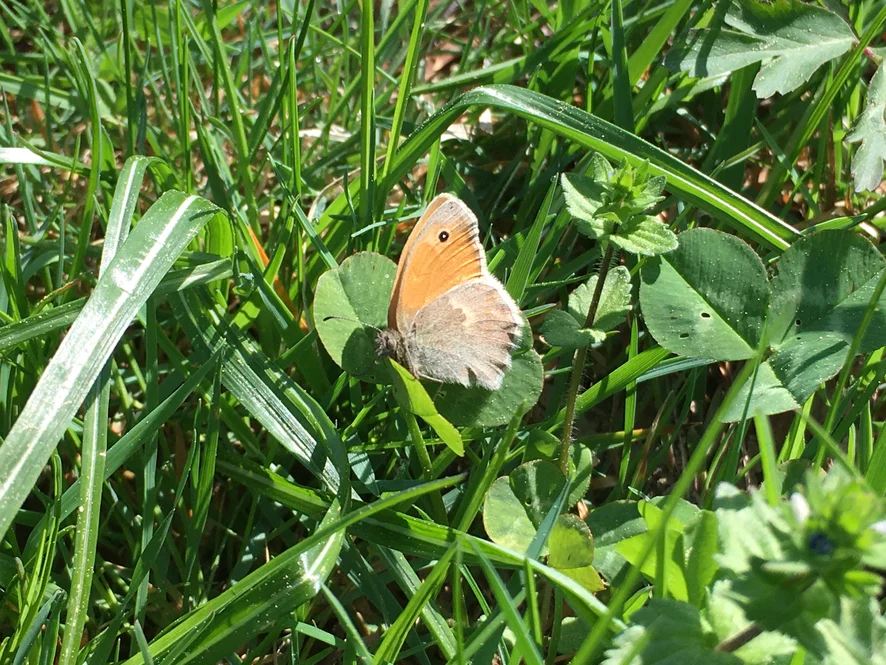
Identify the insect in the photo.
Coenonympha pamphilus
